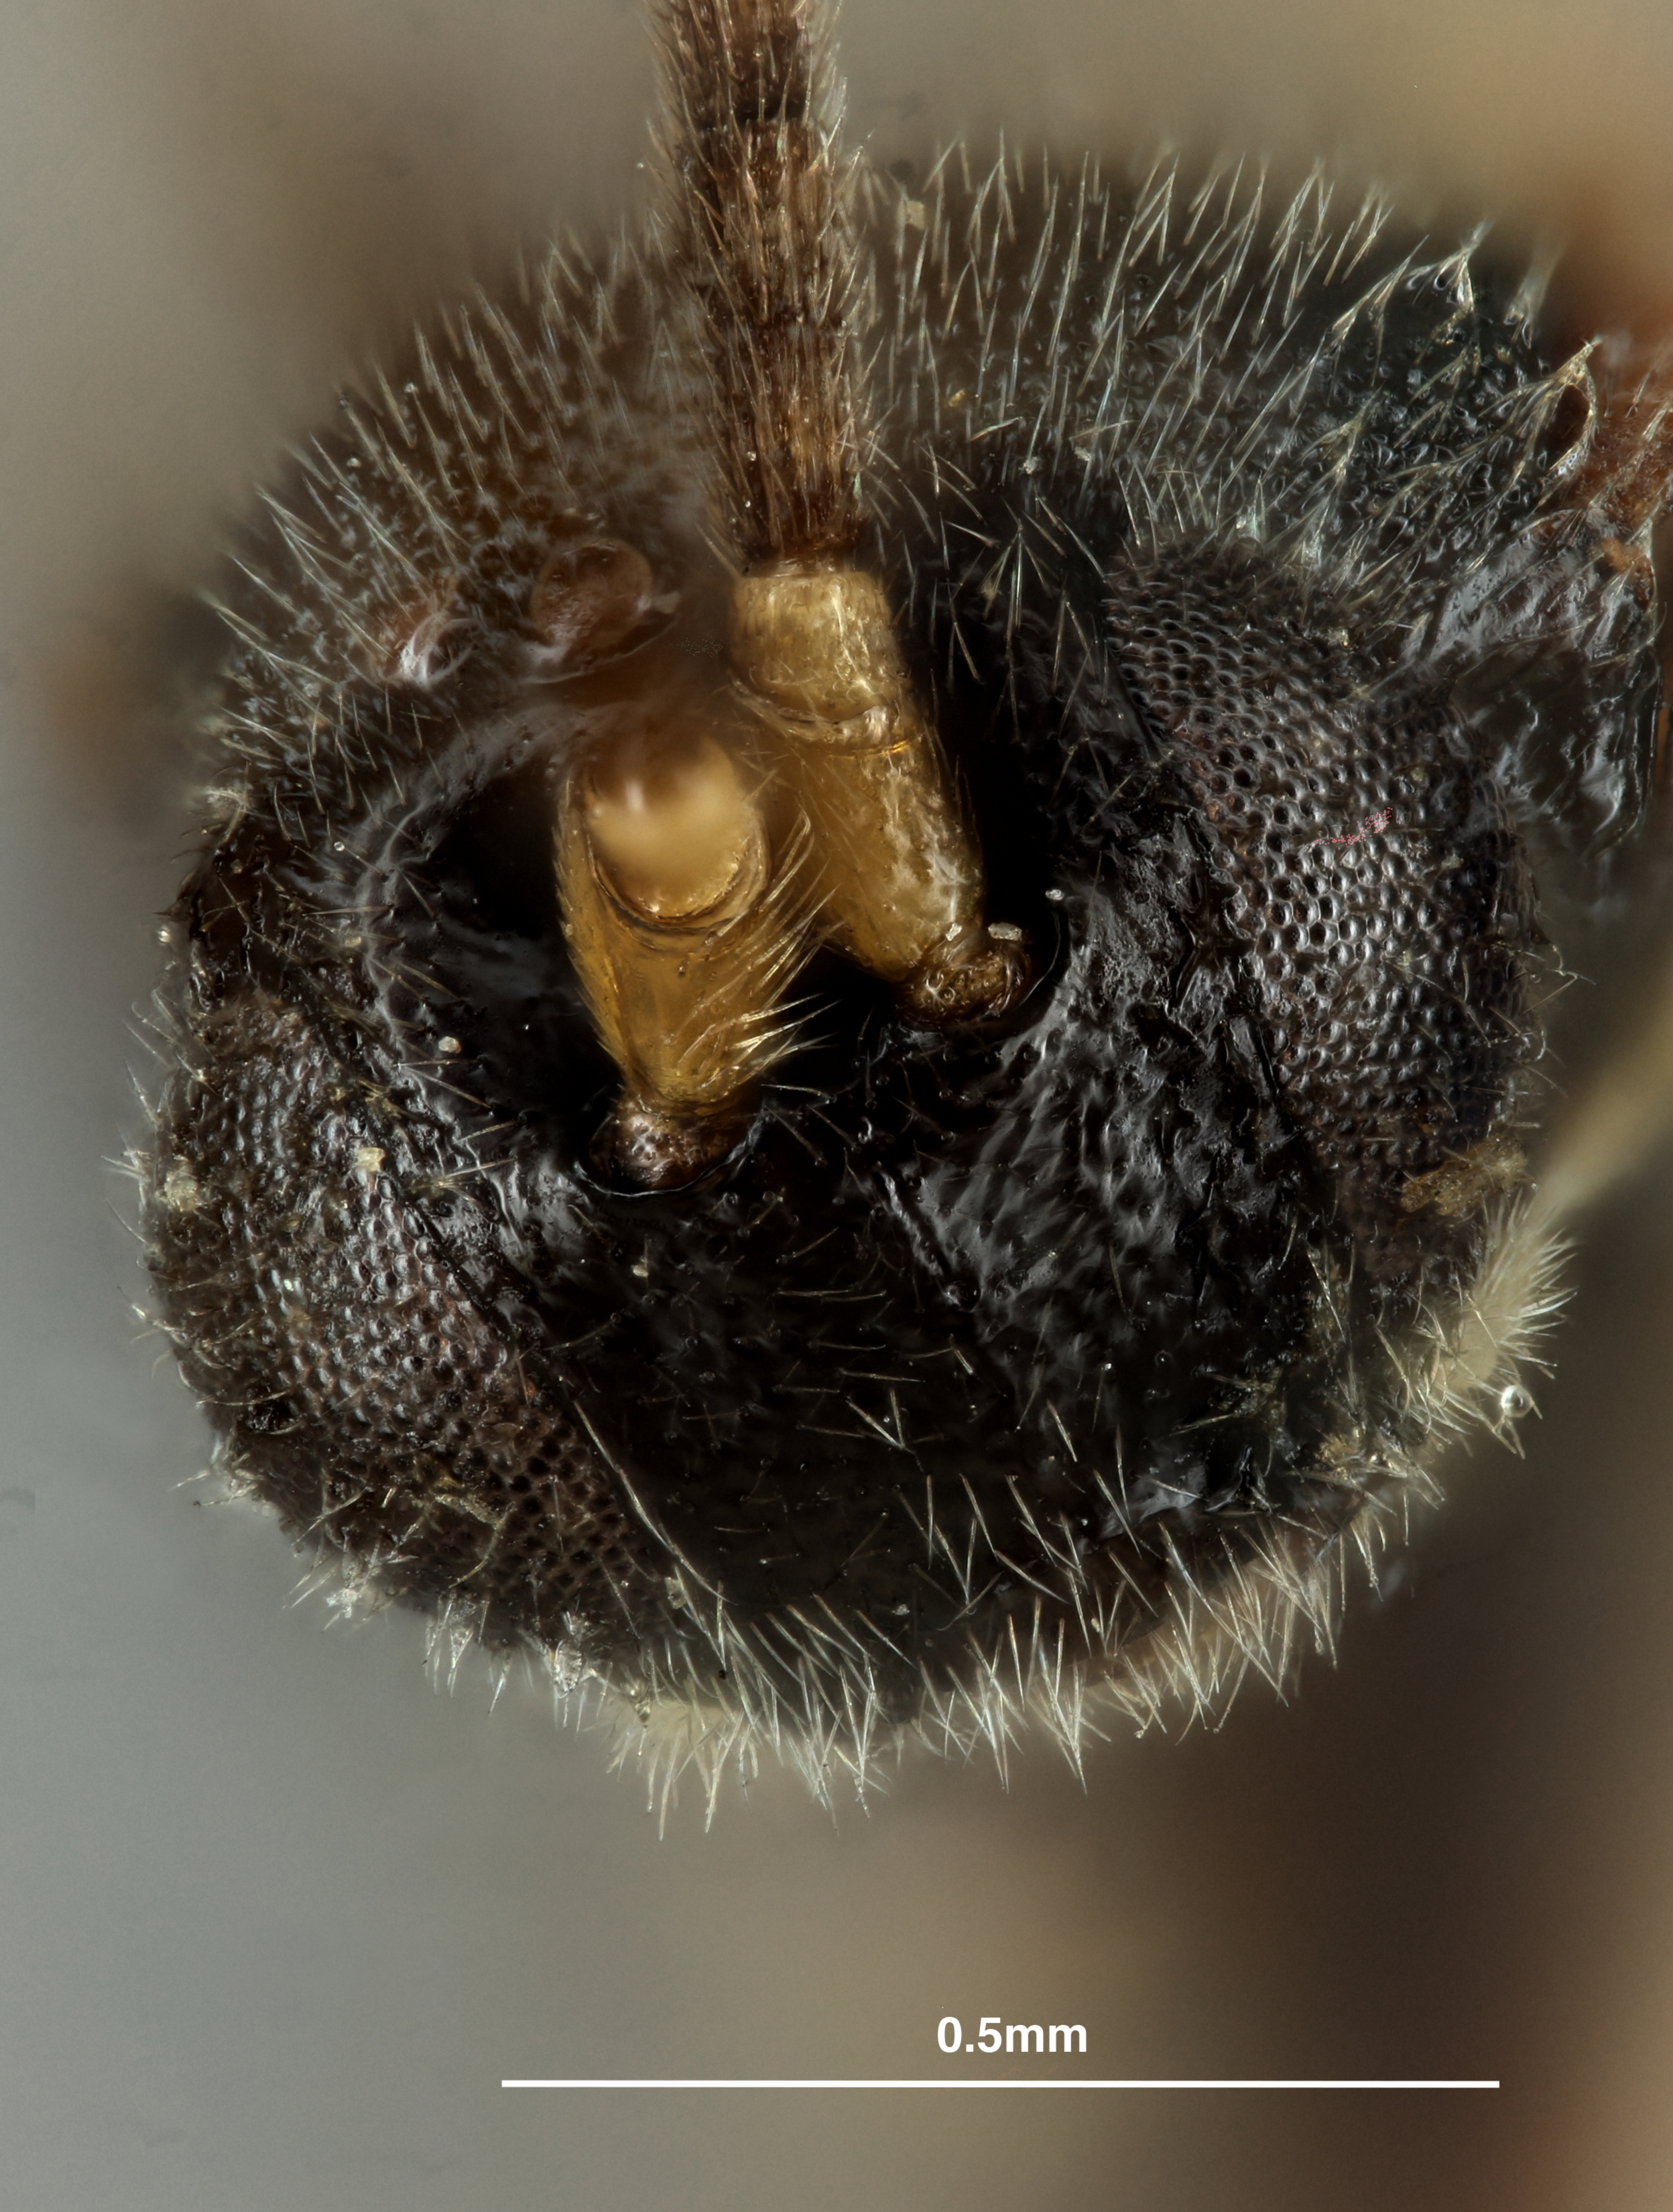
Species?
Apanteles tiracholae
